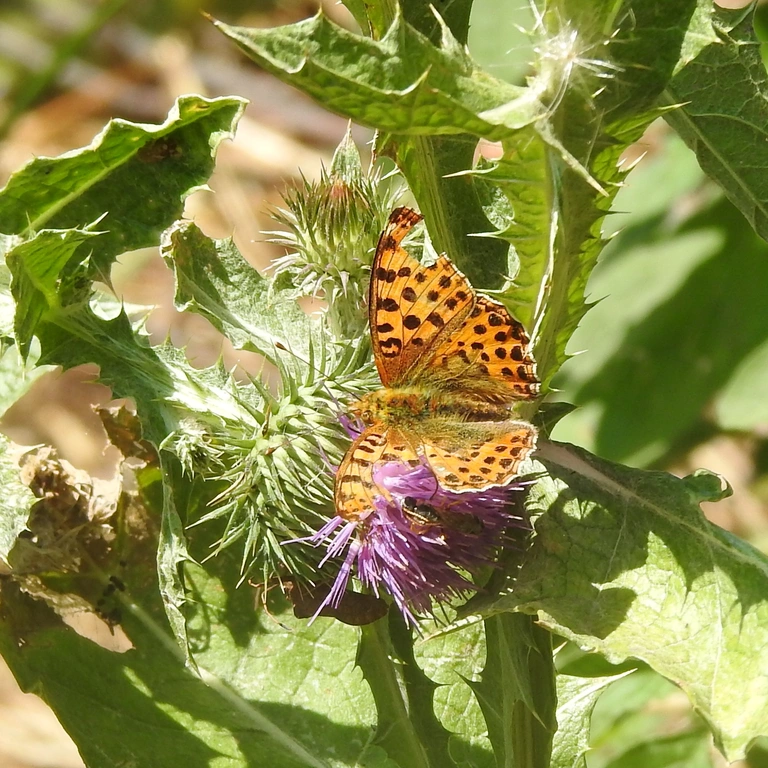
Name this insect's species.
Issoria lathonia
